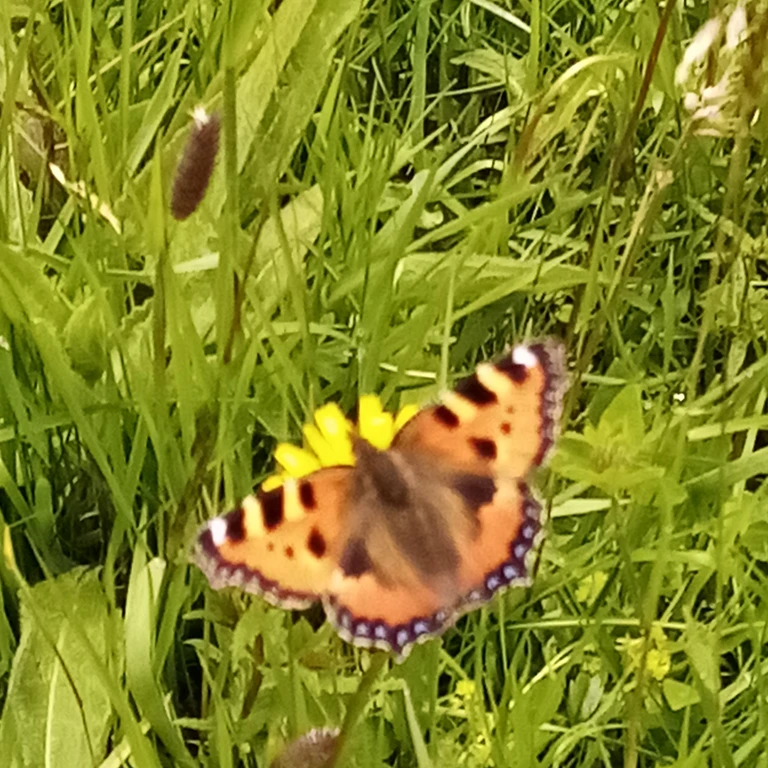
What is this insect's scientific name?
Aglais urticae
